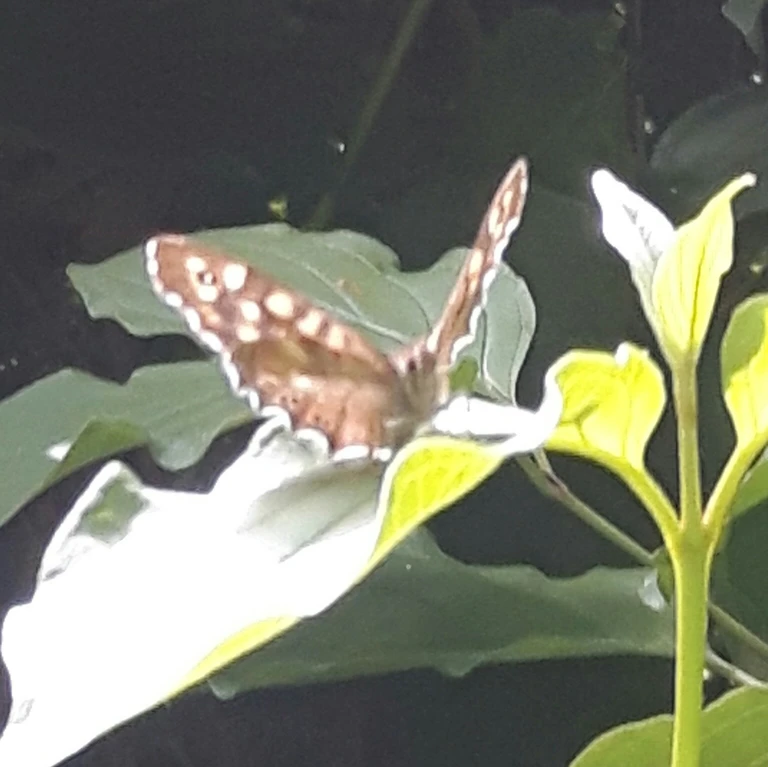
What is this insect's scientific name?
Pararge aegeria
